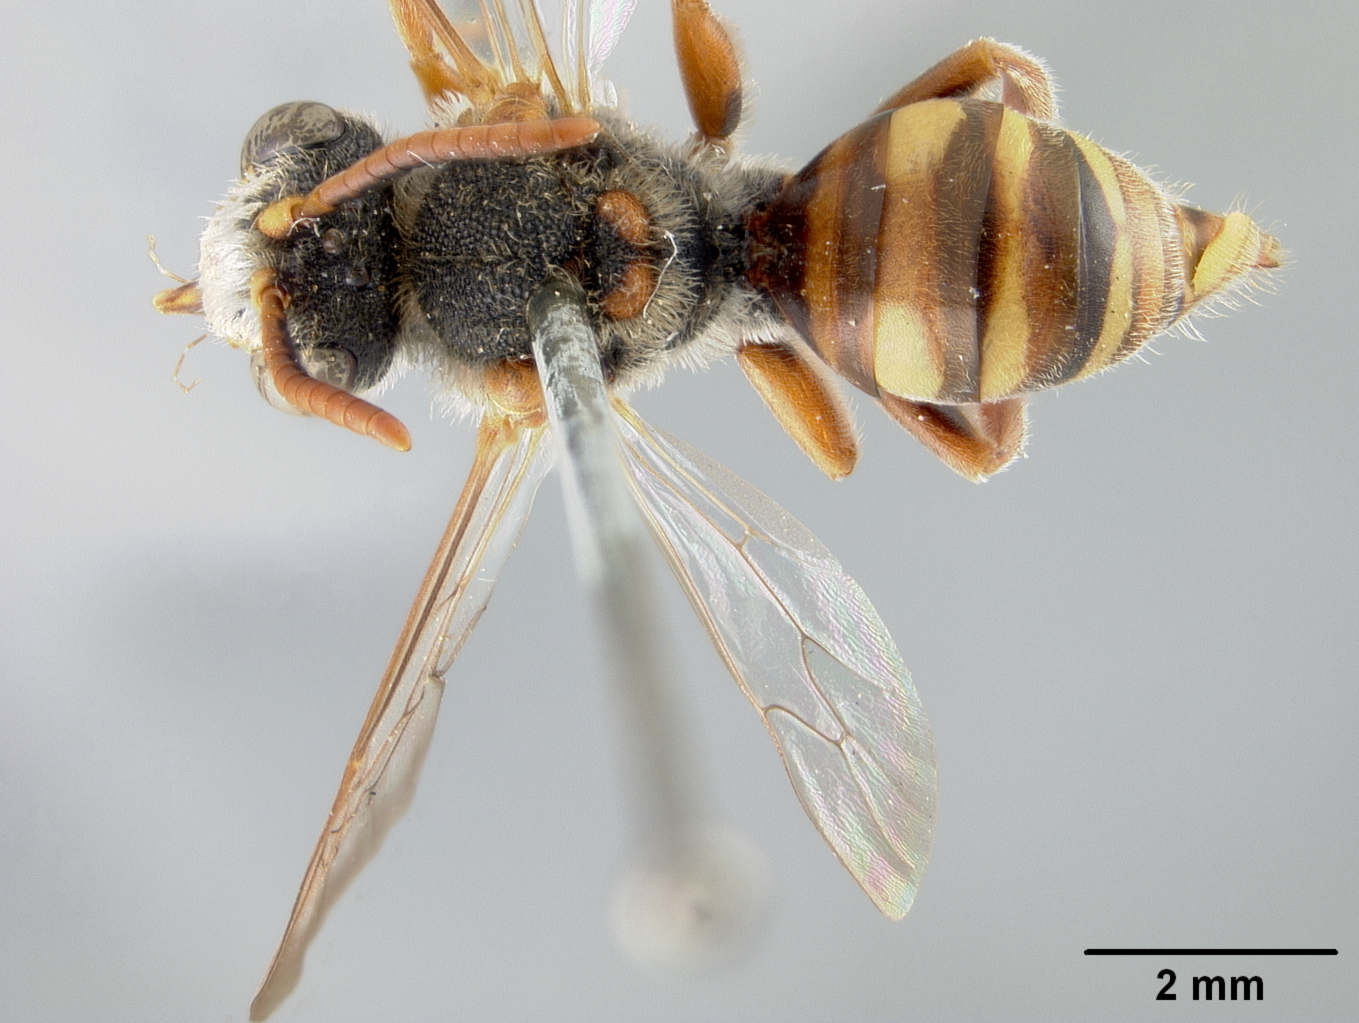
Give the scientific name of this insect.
Nomada undulaticornis
